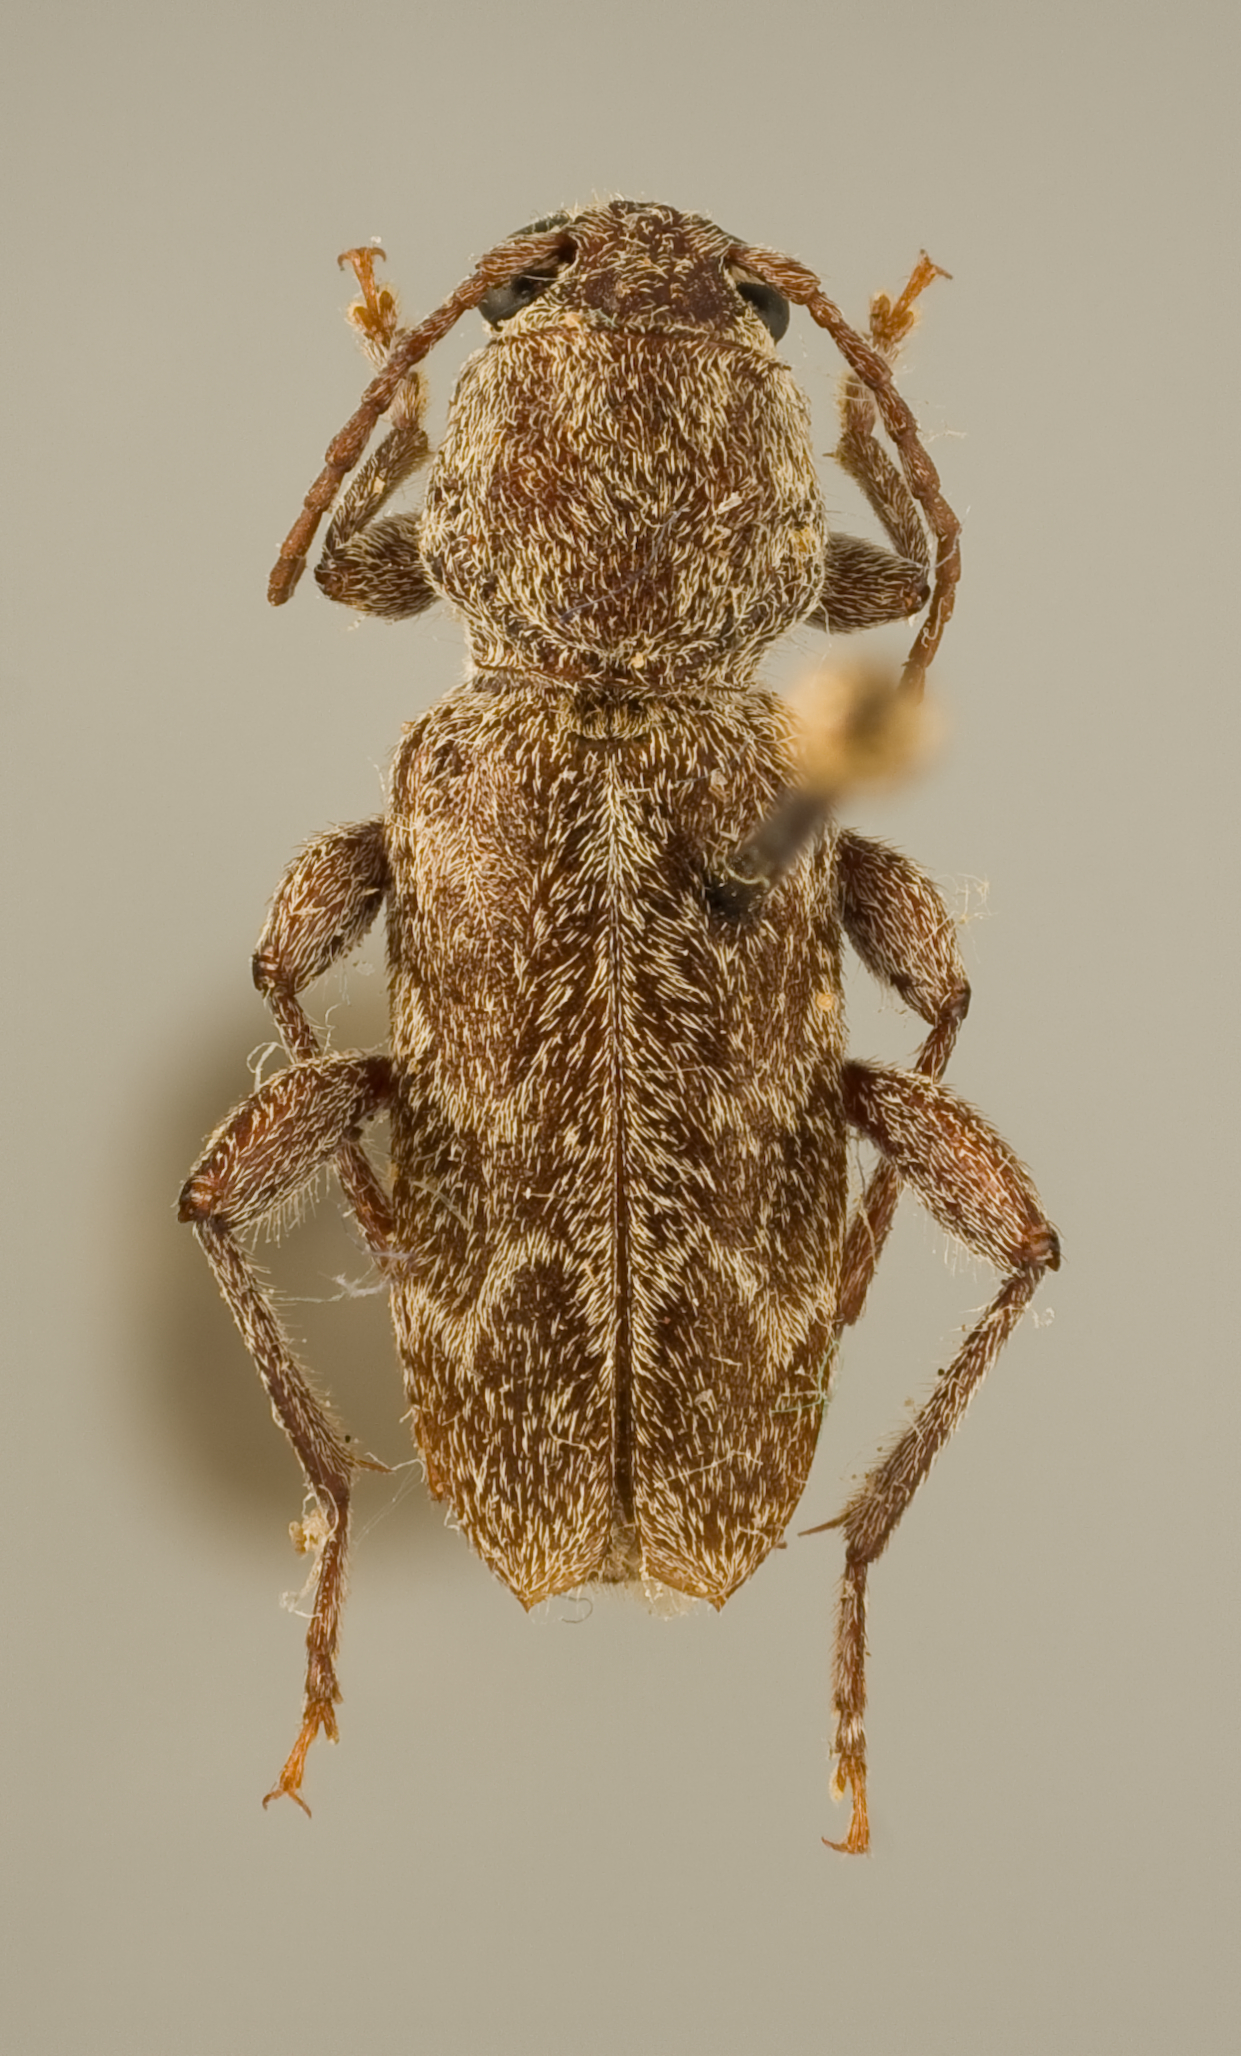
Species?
Xylotrechus hovorei
